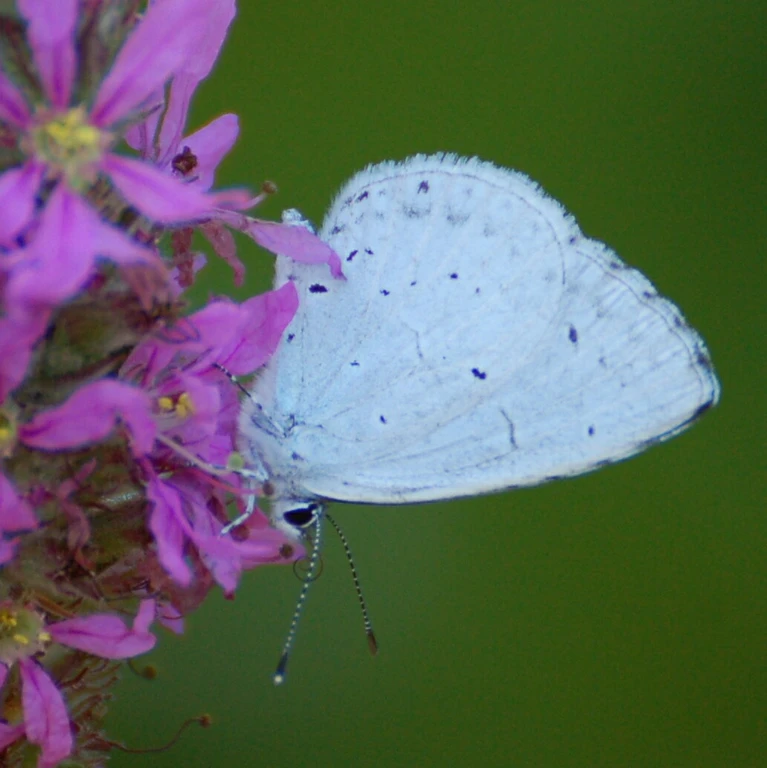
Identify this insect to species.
Celastrina argiolus
